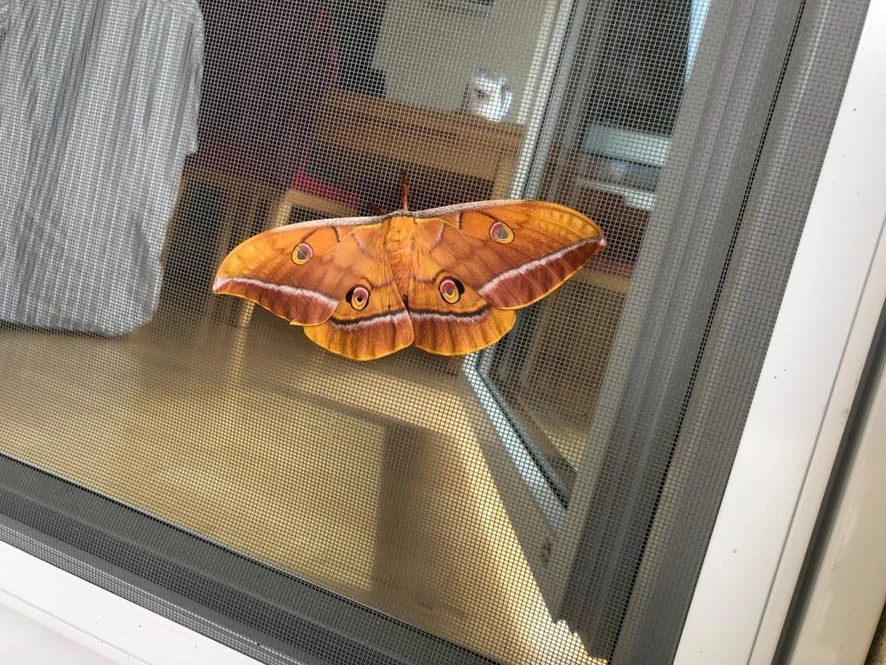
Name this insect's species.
Antheraea yamamai
